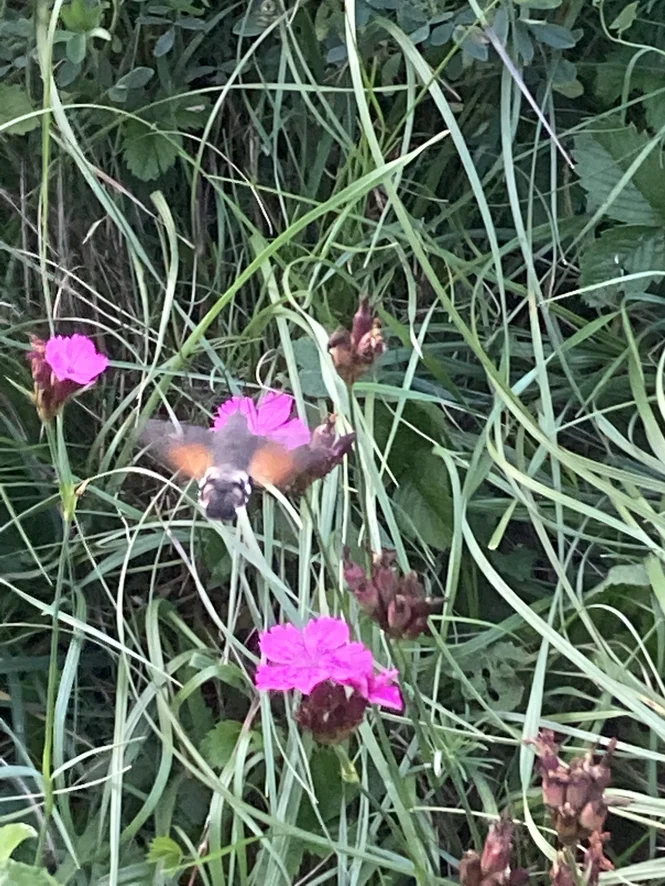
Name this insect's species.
Macroglossum stellatarum
